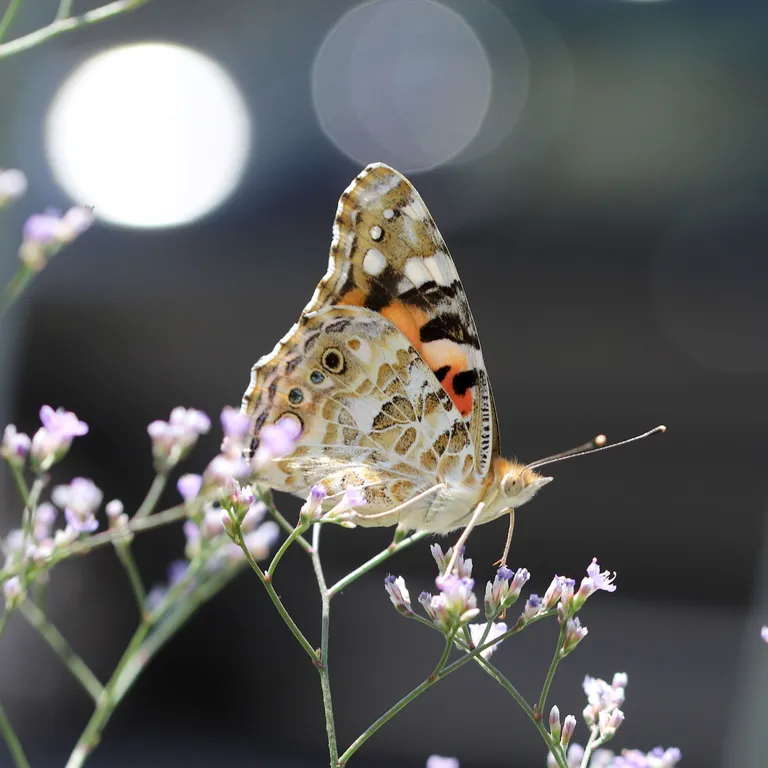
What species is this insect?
Vanessa cardui
